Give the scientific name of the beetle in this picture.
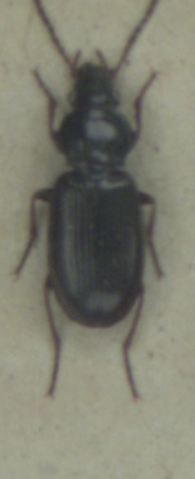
Pterostichus strenuus
